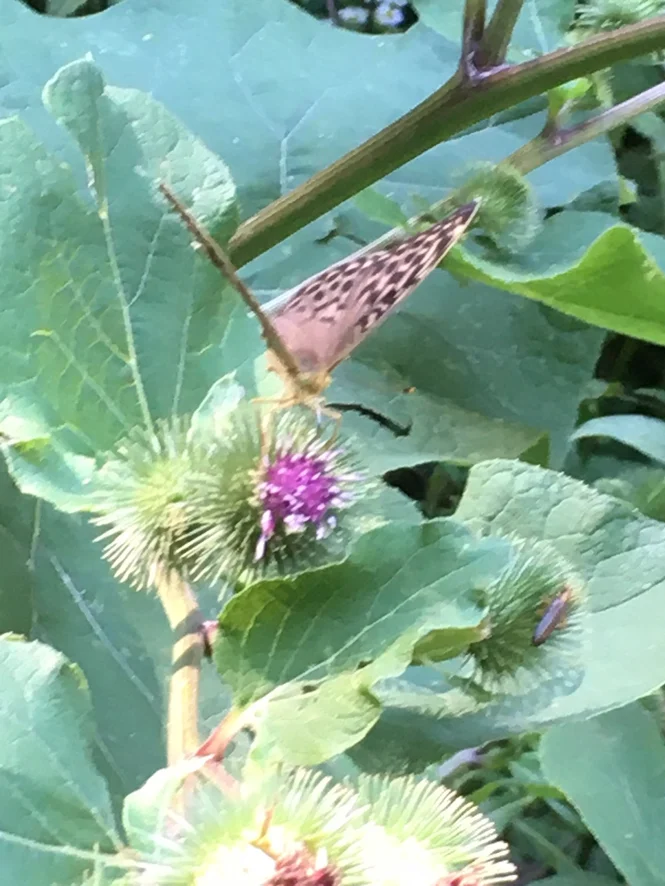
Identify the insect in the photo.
Argynnis paphia
